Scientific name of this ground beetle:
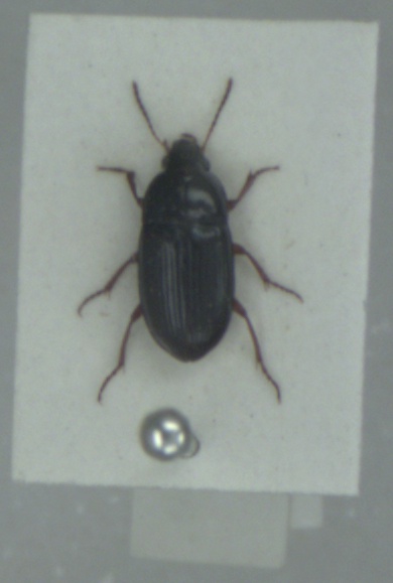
Amara lucida
